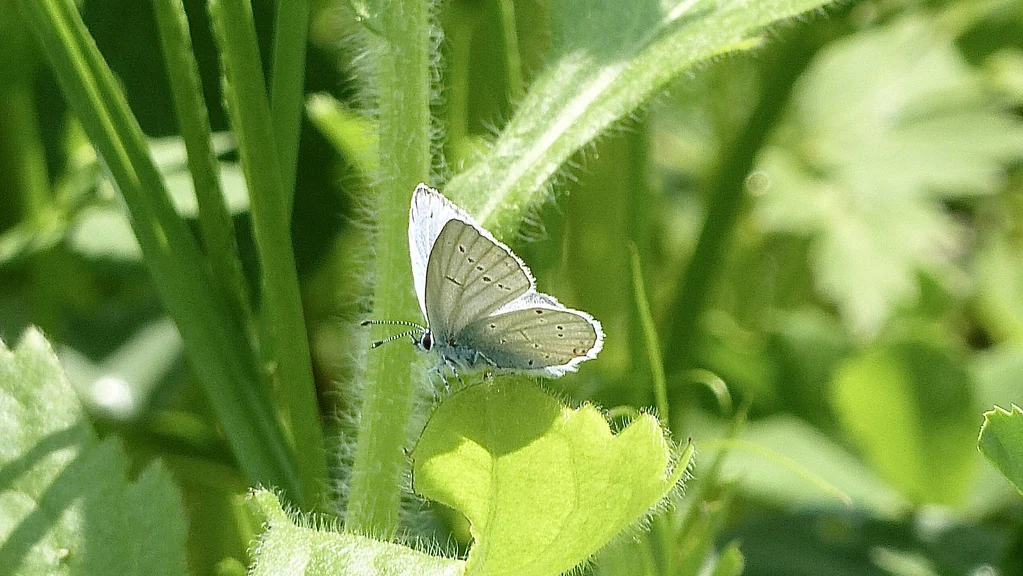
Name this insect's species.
Cupido decolorata (also Elkalyce decolorata)
